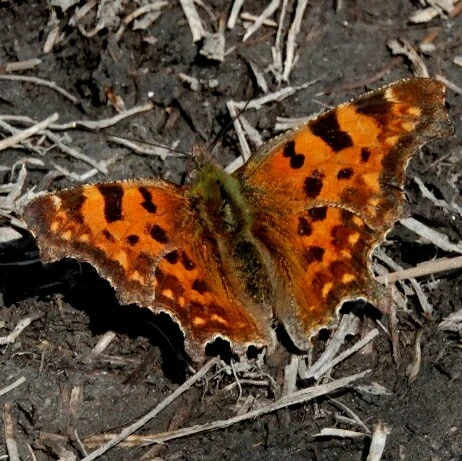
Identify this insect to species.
Polygonia c-album
